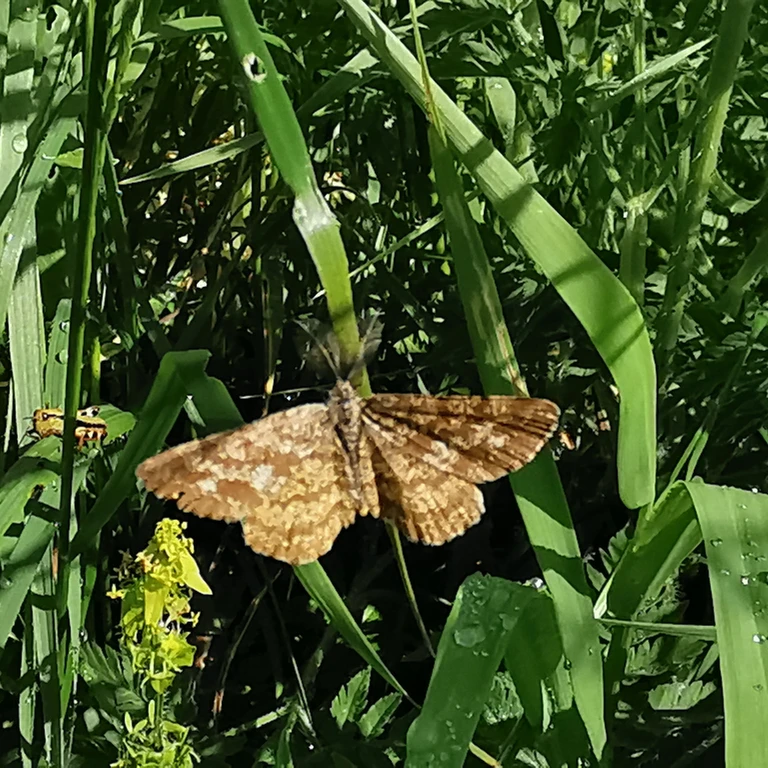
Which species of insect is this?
Ematurga atomaria
